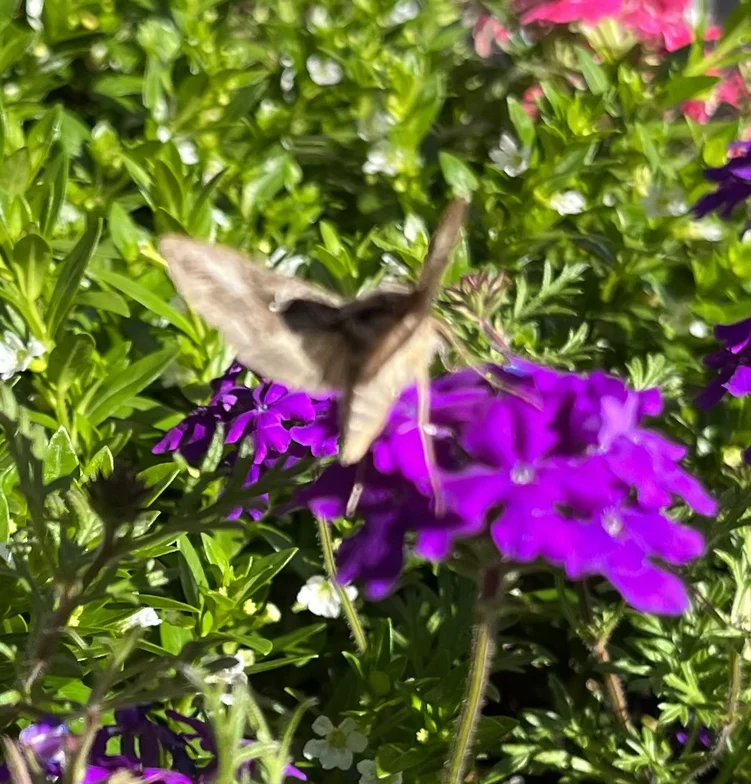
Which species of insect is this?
Autographa gamma
